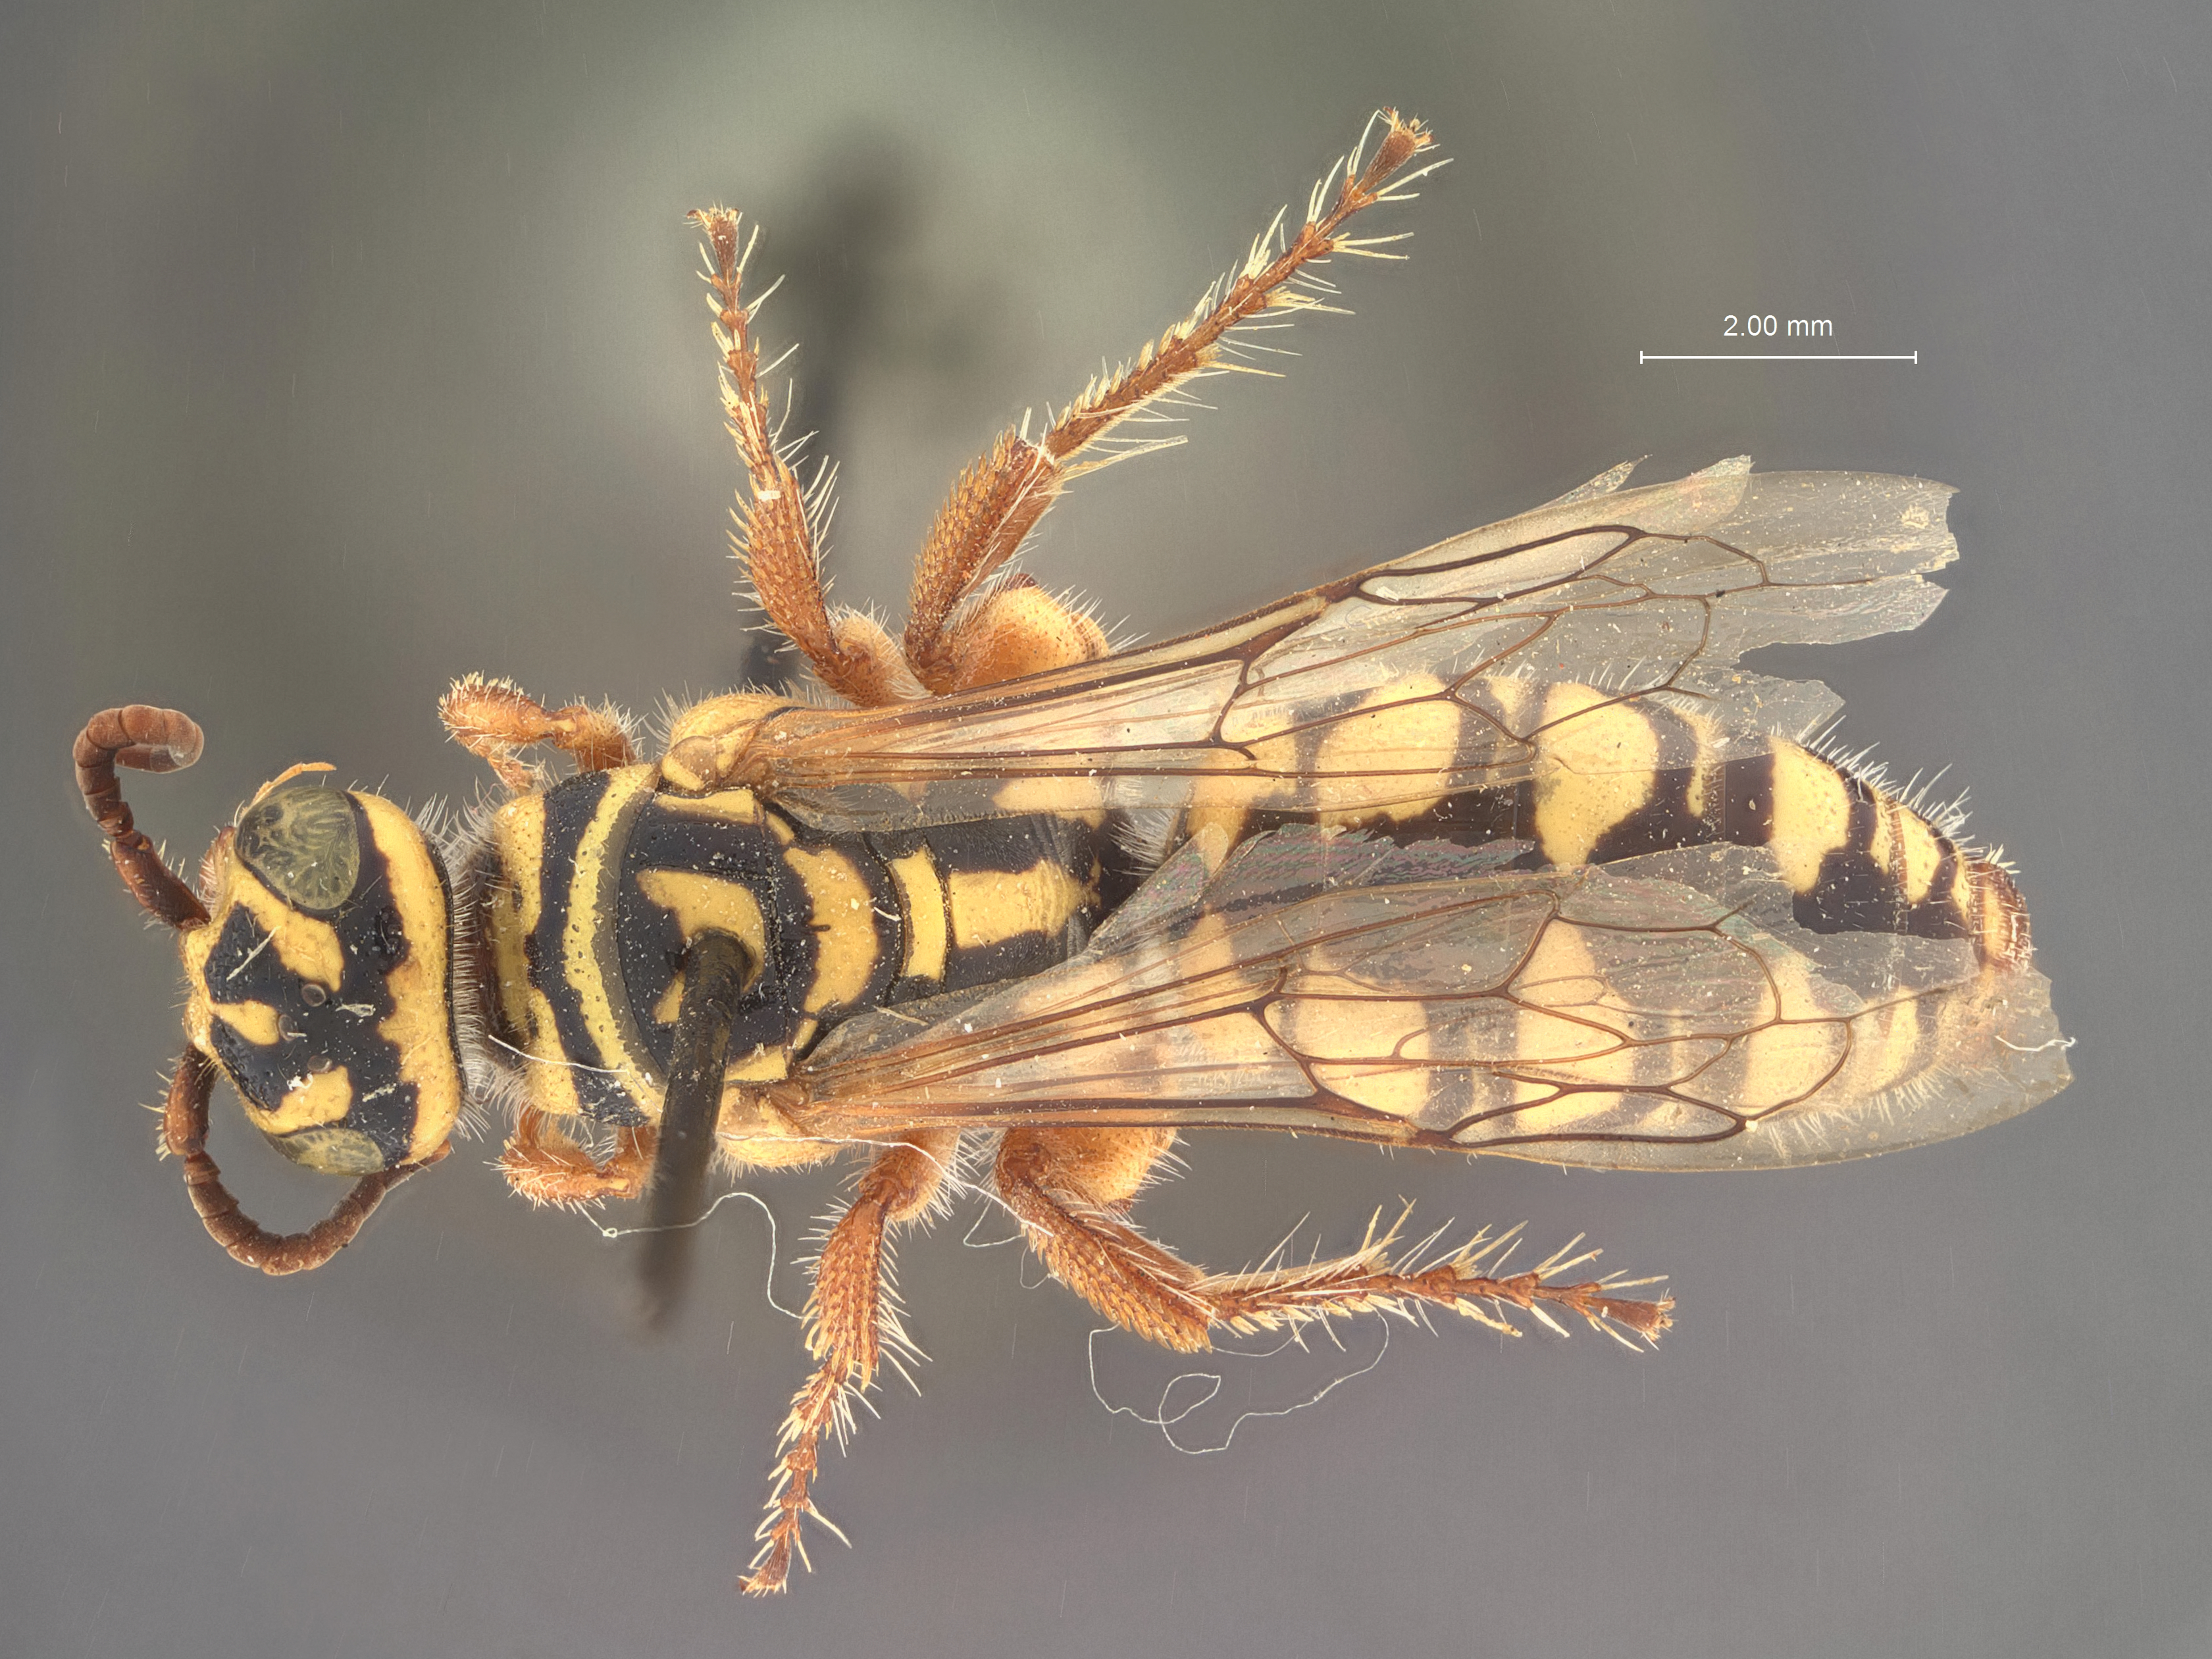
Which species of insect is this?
Myzina sulphurea
